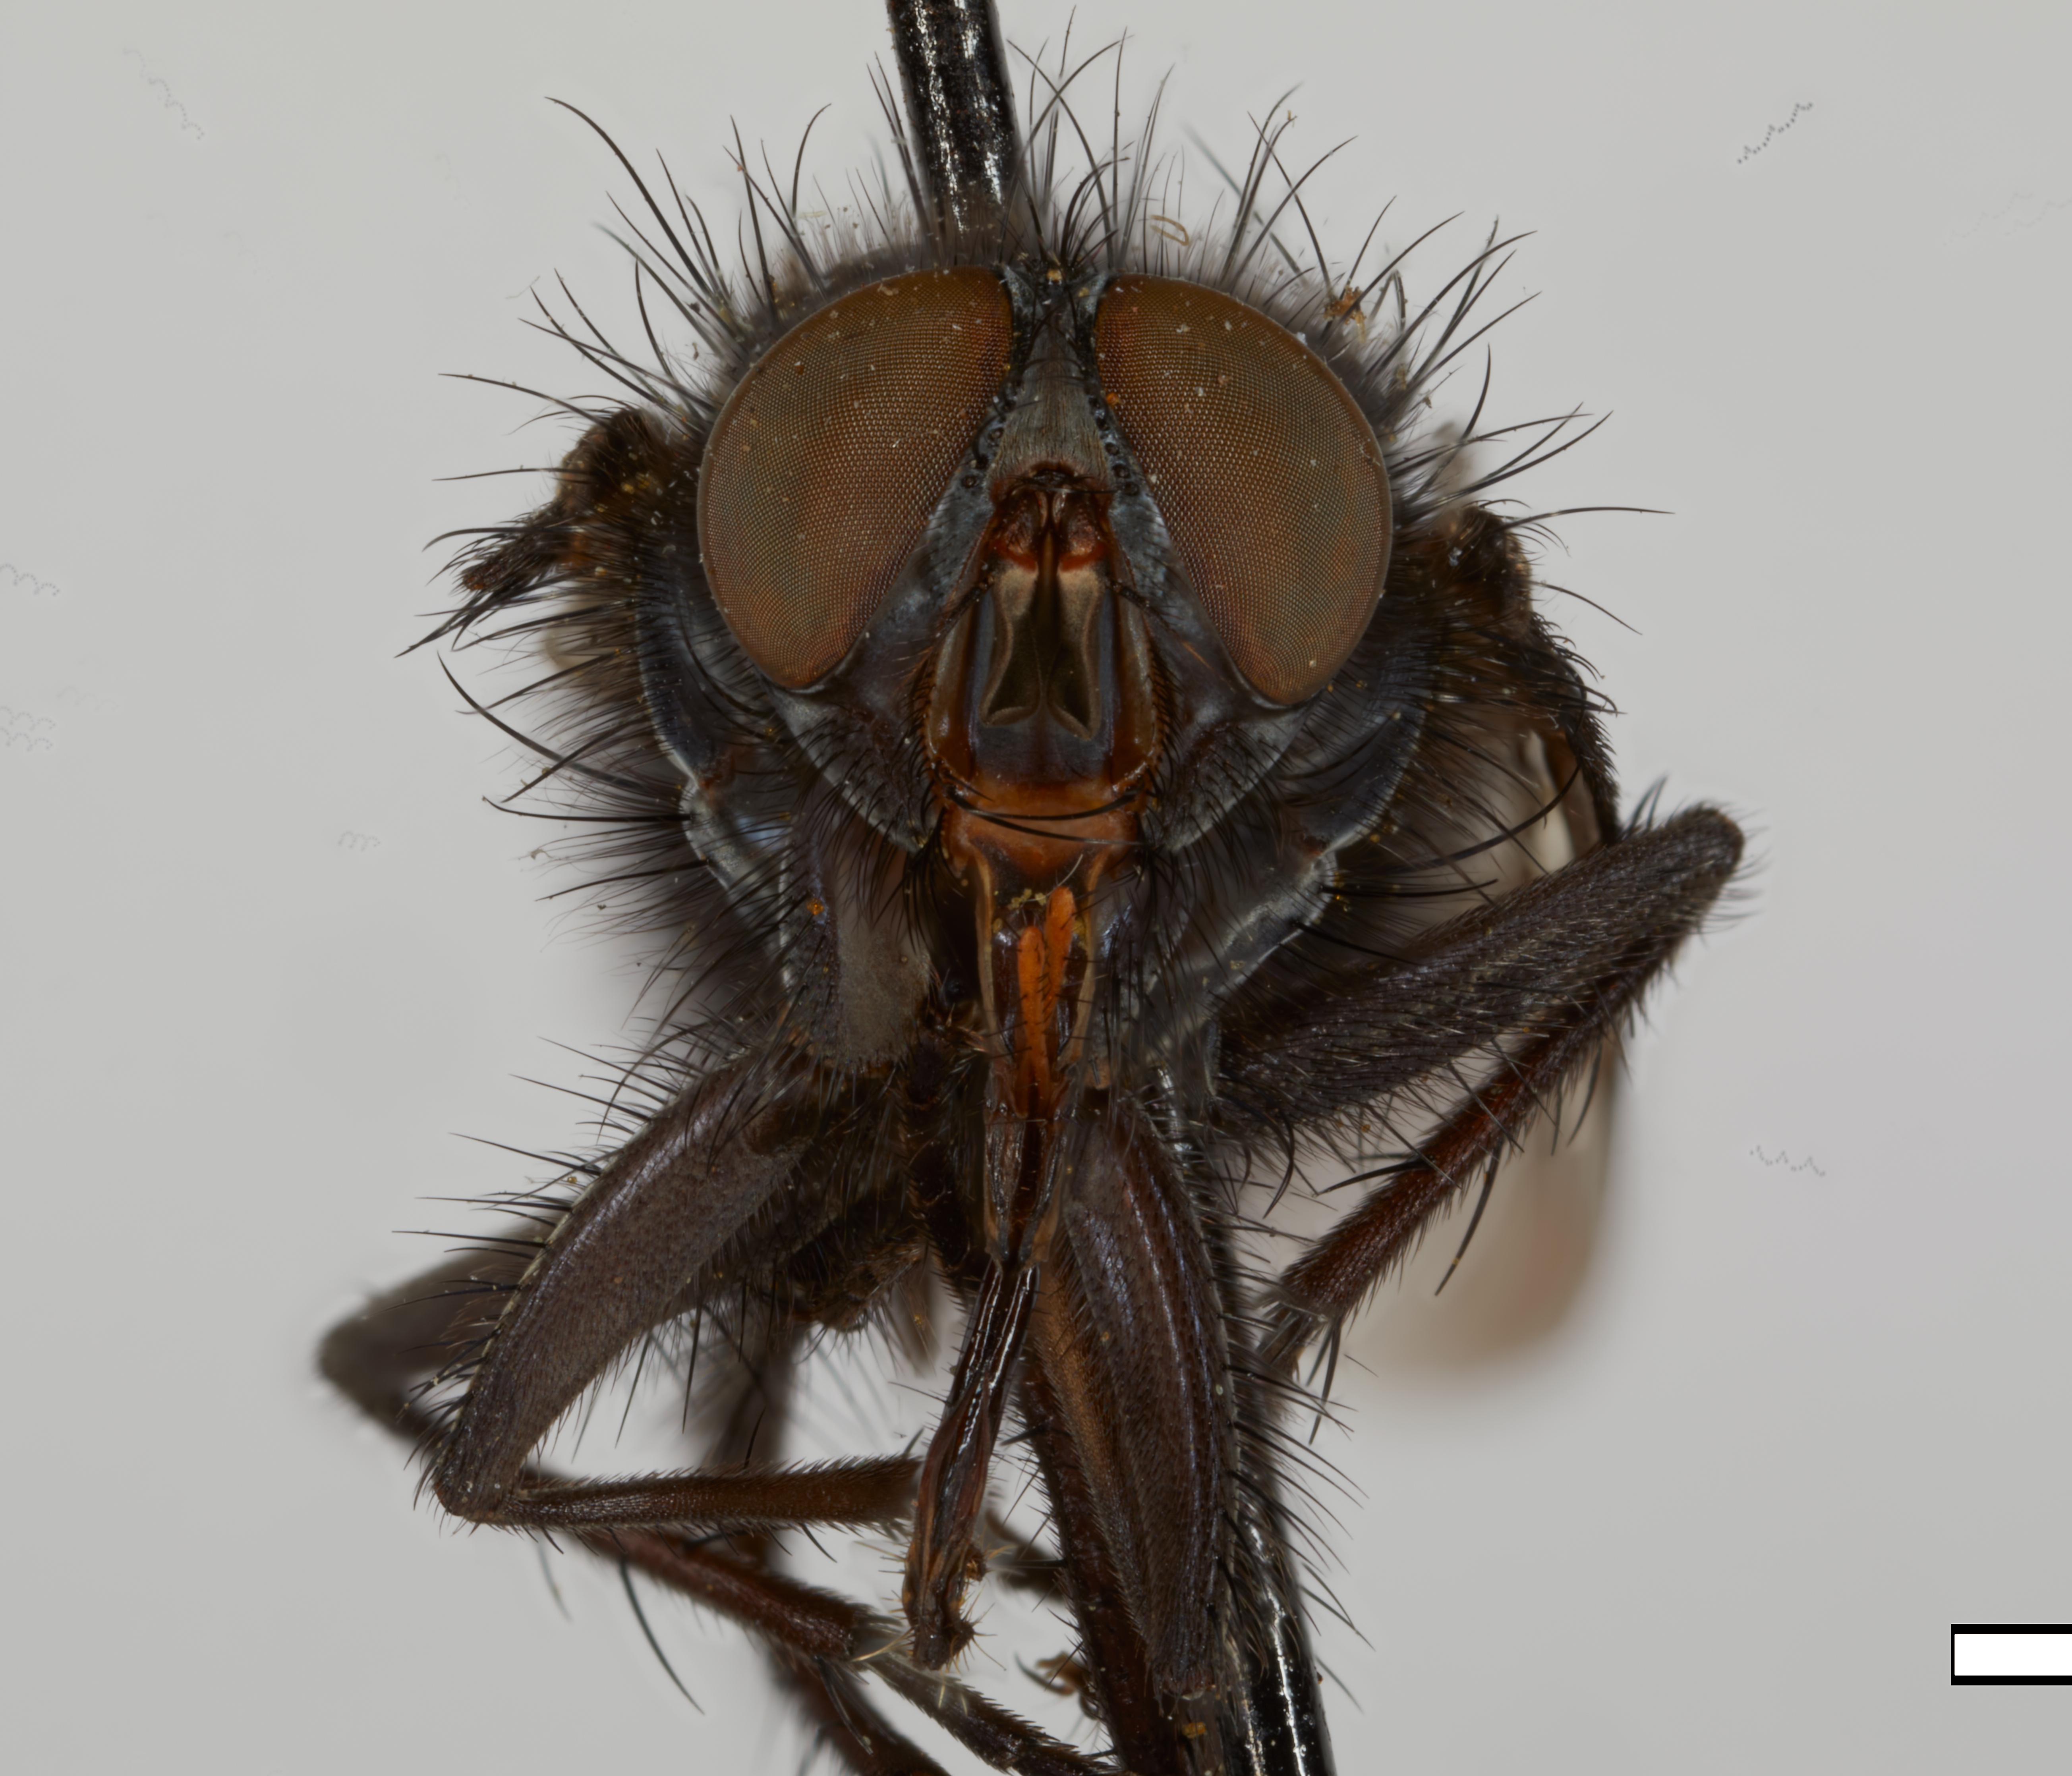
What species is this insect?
Acronesia aldrichia (also Steringomyia aldrichia)
